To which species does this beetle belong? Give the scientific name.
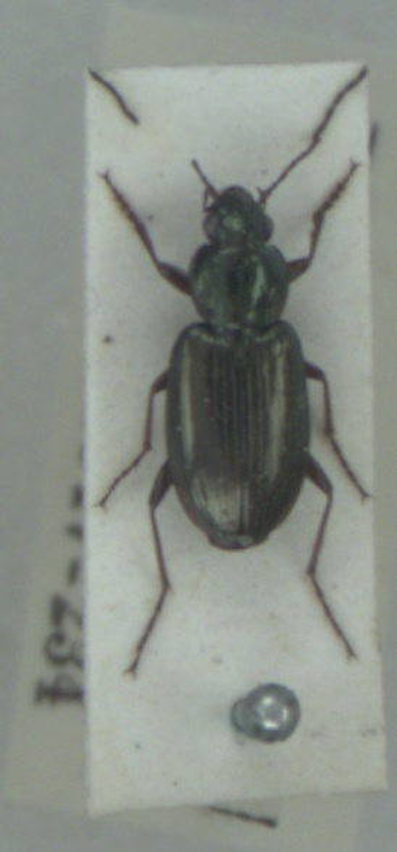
Agonum muelleri
